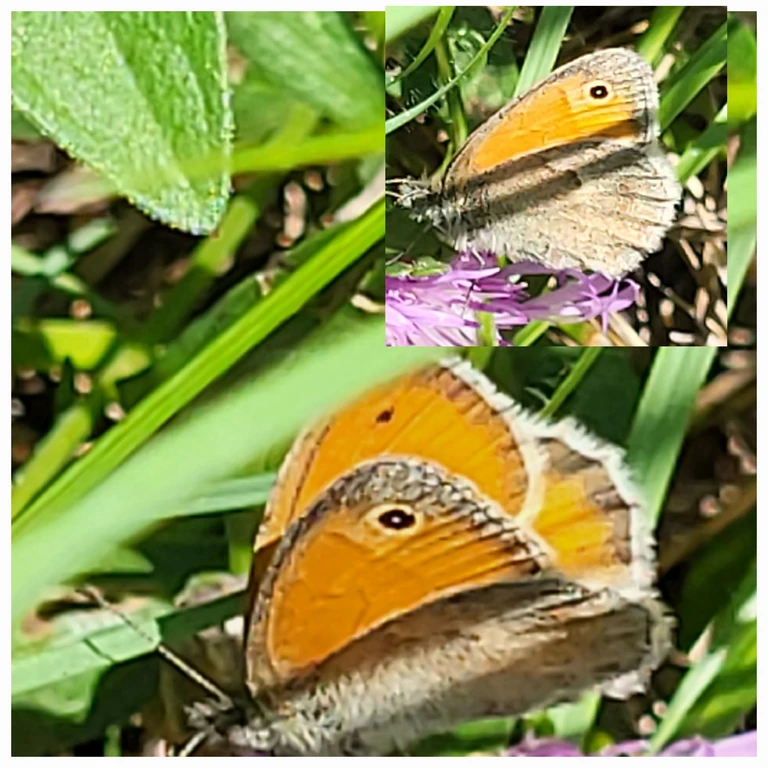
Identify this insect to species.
Coenonympha pamphilus
